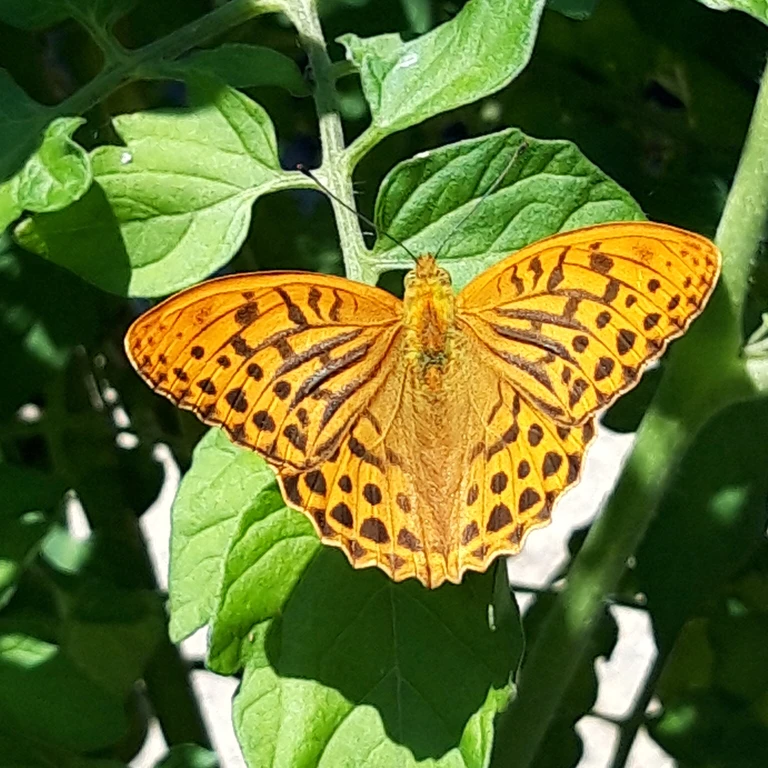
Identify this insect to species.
Argynnis paphia
